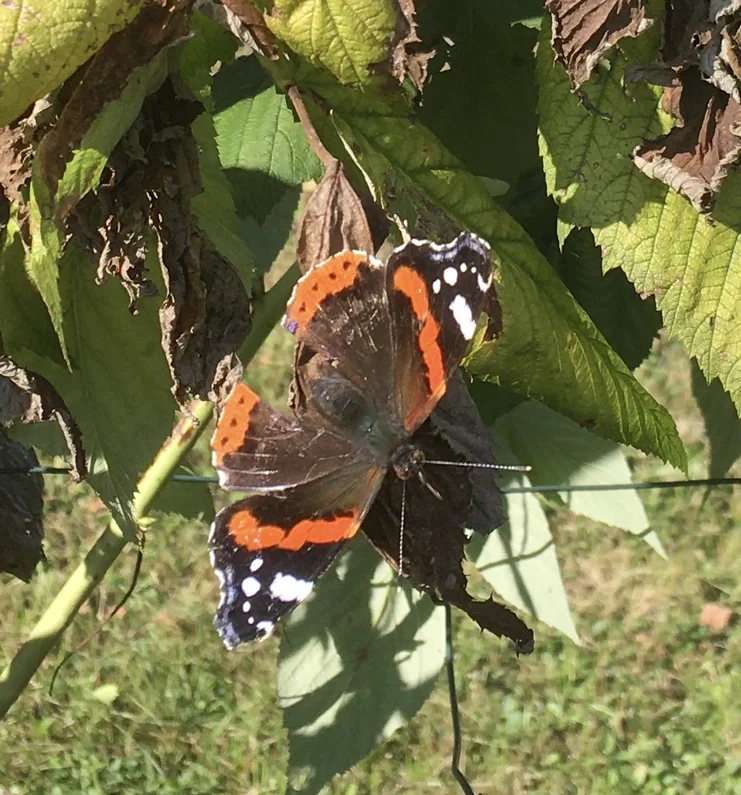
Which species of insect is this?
Vanessa atalanta
